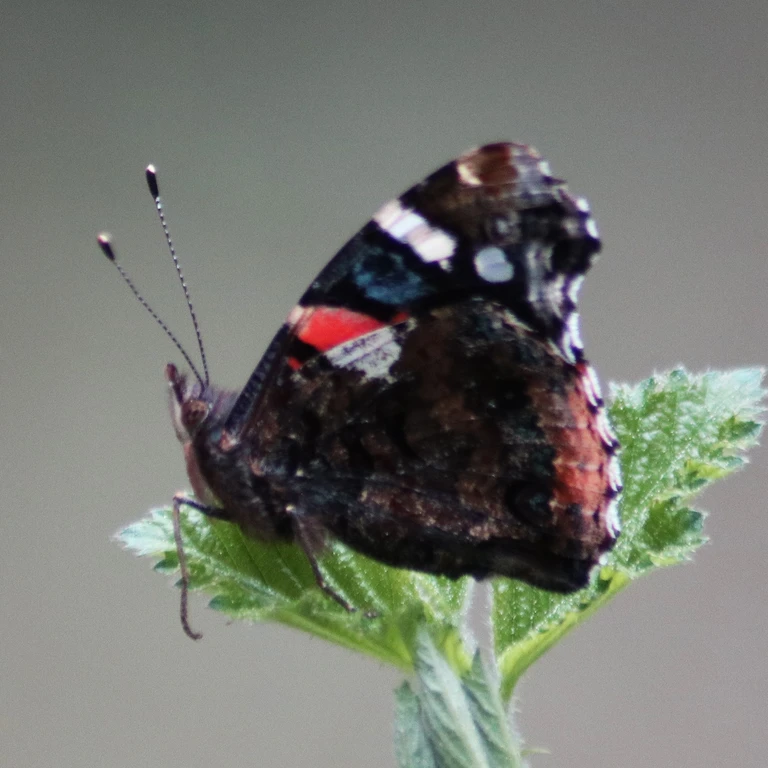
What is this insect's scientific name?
Vanessa atalanta
